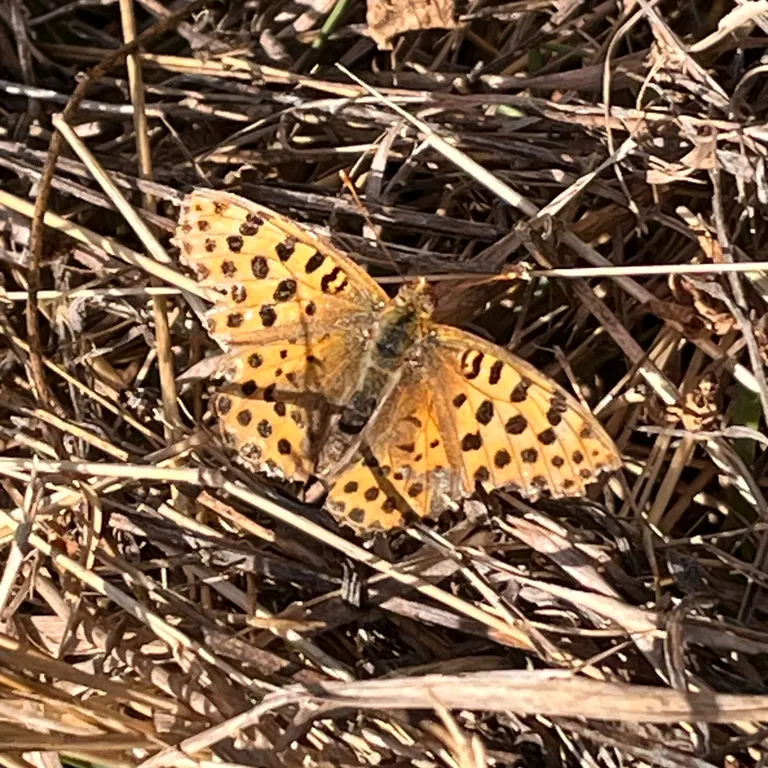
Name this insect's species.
Issoria lathonia
